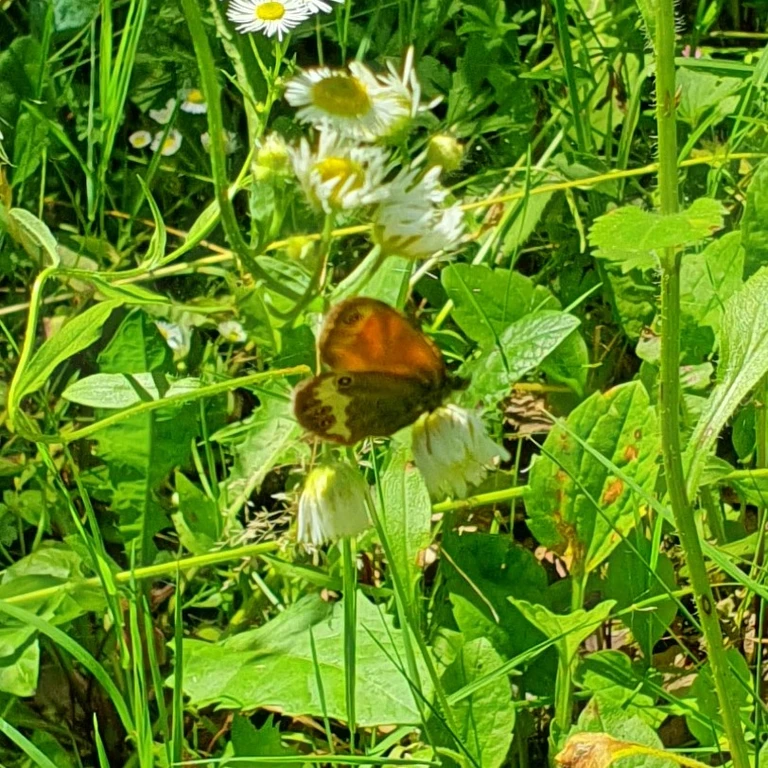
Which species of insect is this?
Coenonympha arcania
